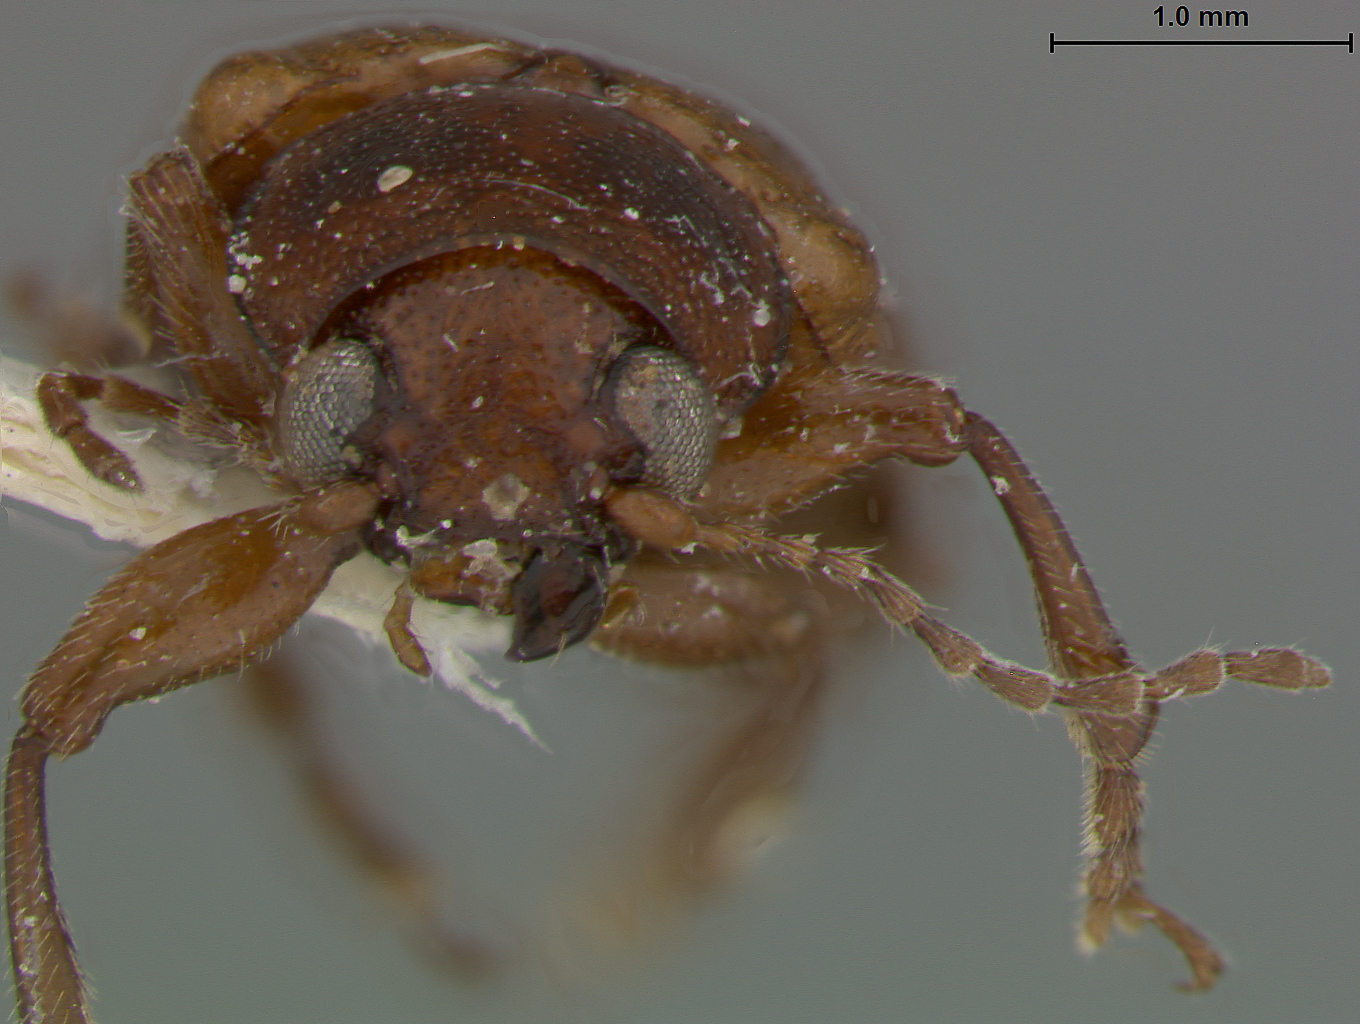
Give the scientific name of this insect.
Metachroma occidentale
